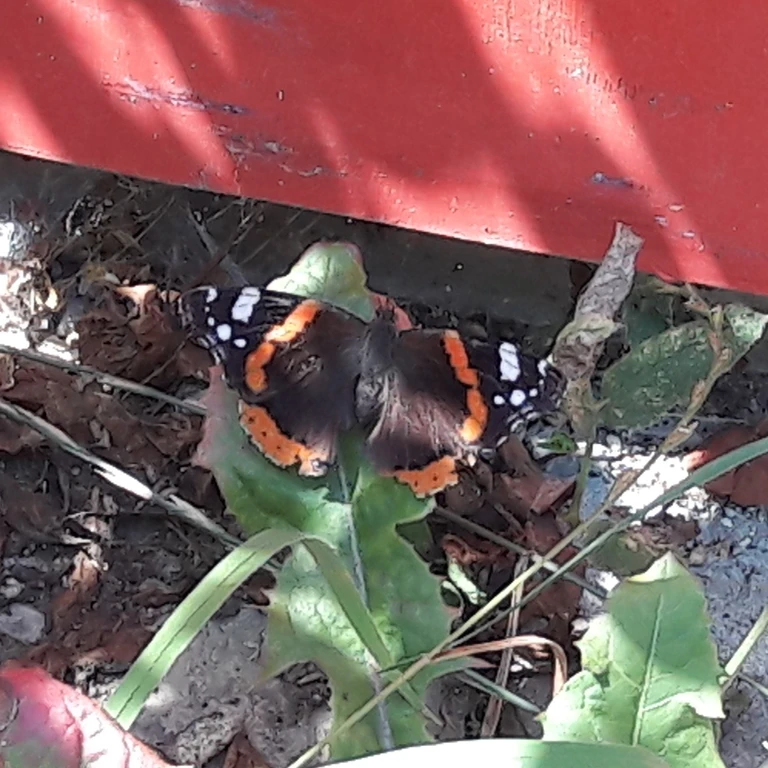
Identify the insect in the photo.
Vanessa atalanta
